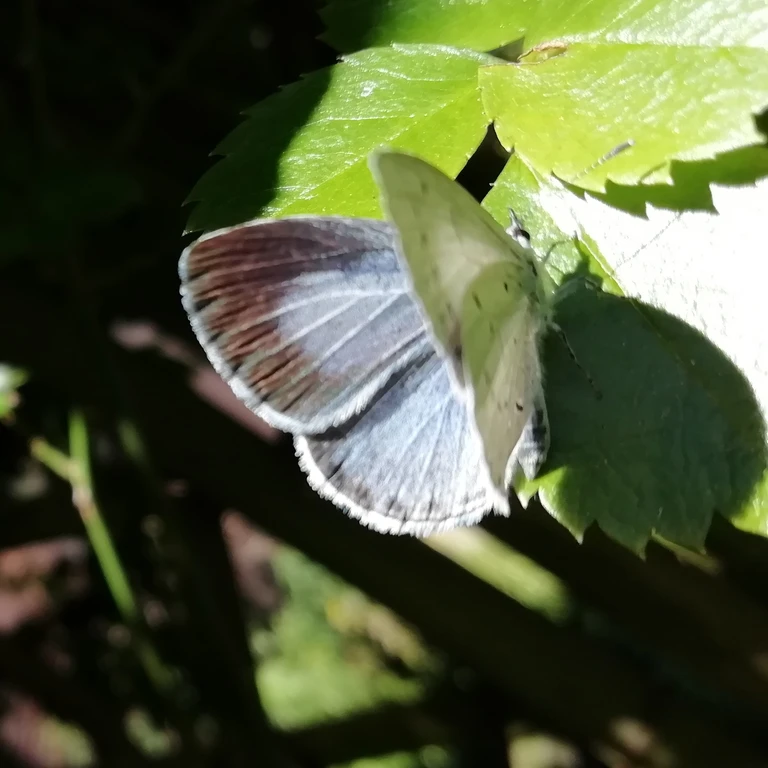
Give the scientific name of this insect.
Celastrina argiolus
